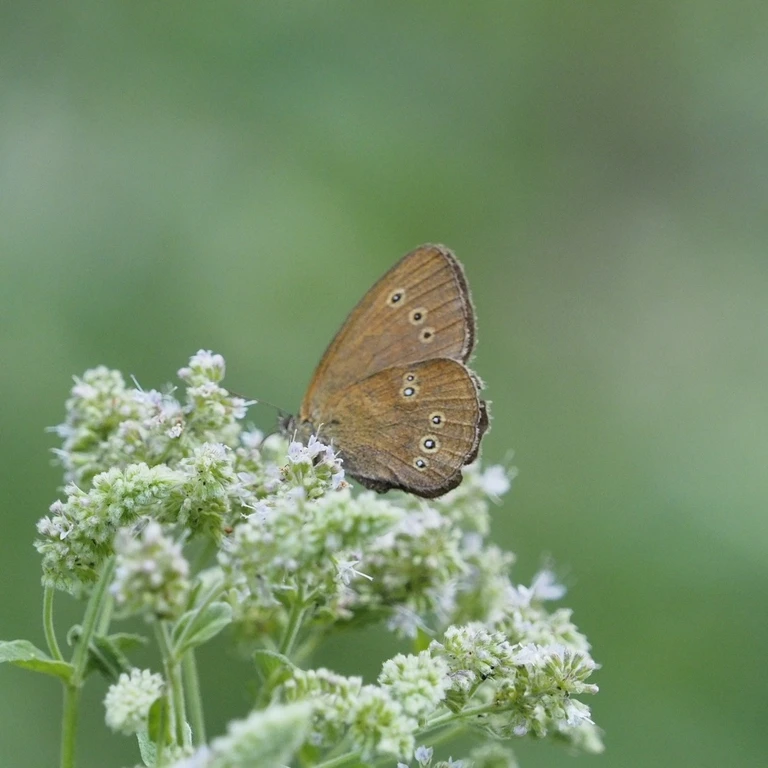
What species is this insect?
Aphantopus hyperantus
